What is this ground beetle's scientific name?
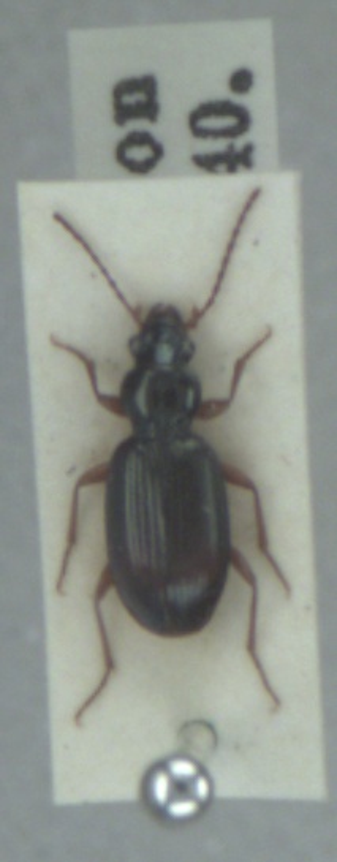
Sinechostictus stomoides
